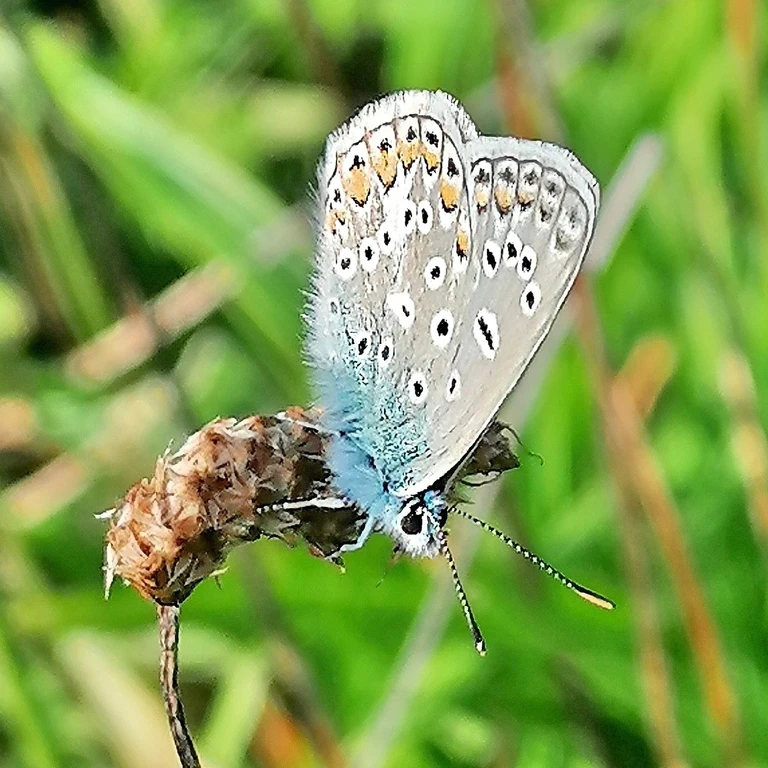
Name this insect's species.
Polyommatus icarus
